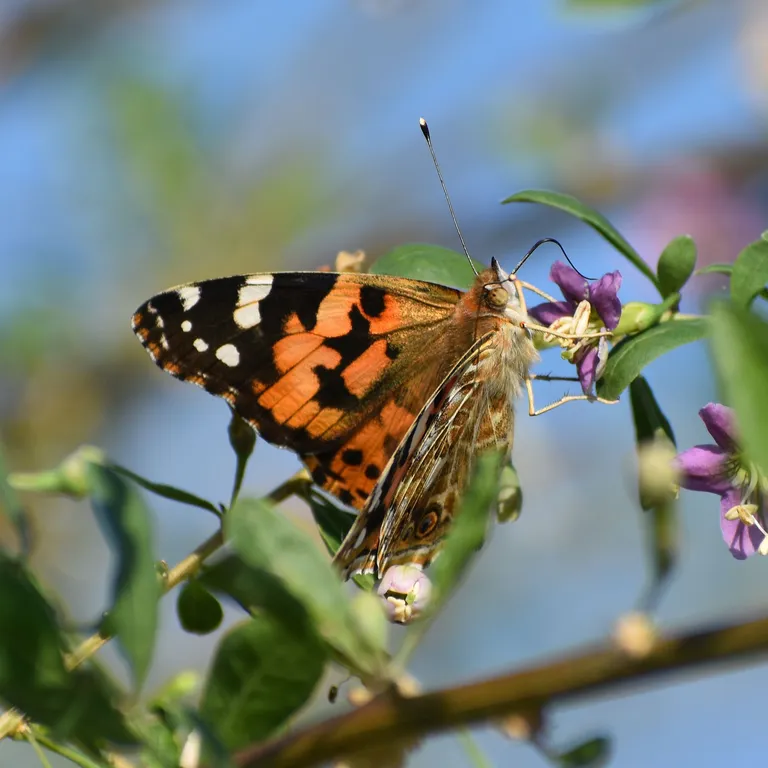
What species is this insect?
Vanessa cardui
